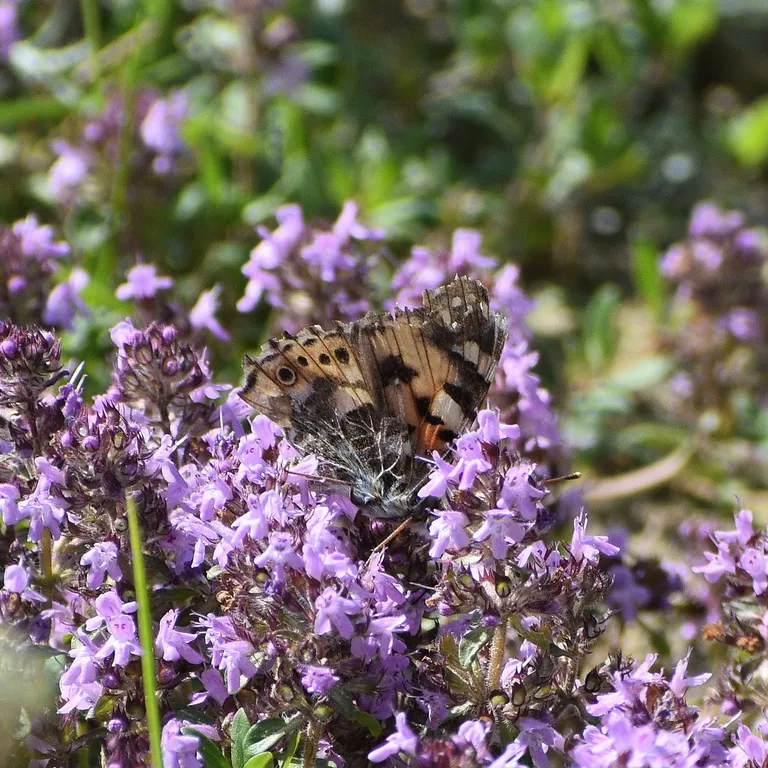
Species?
Vanessa cardui
